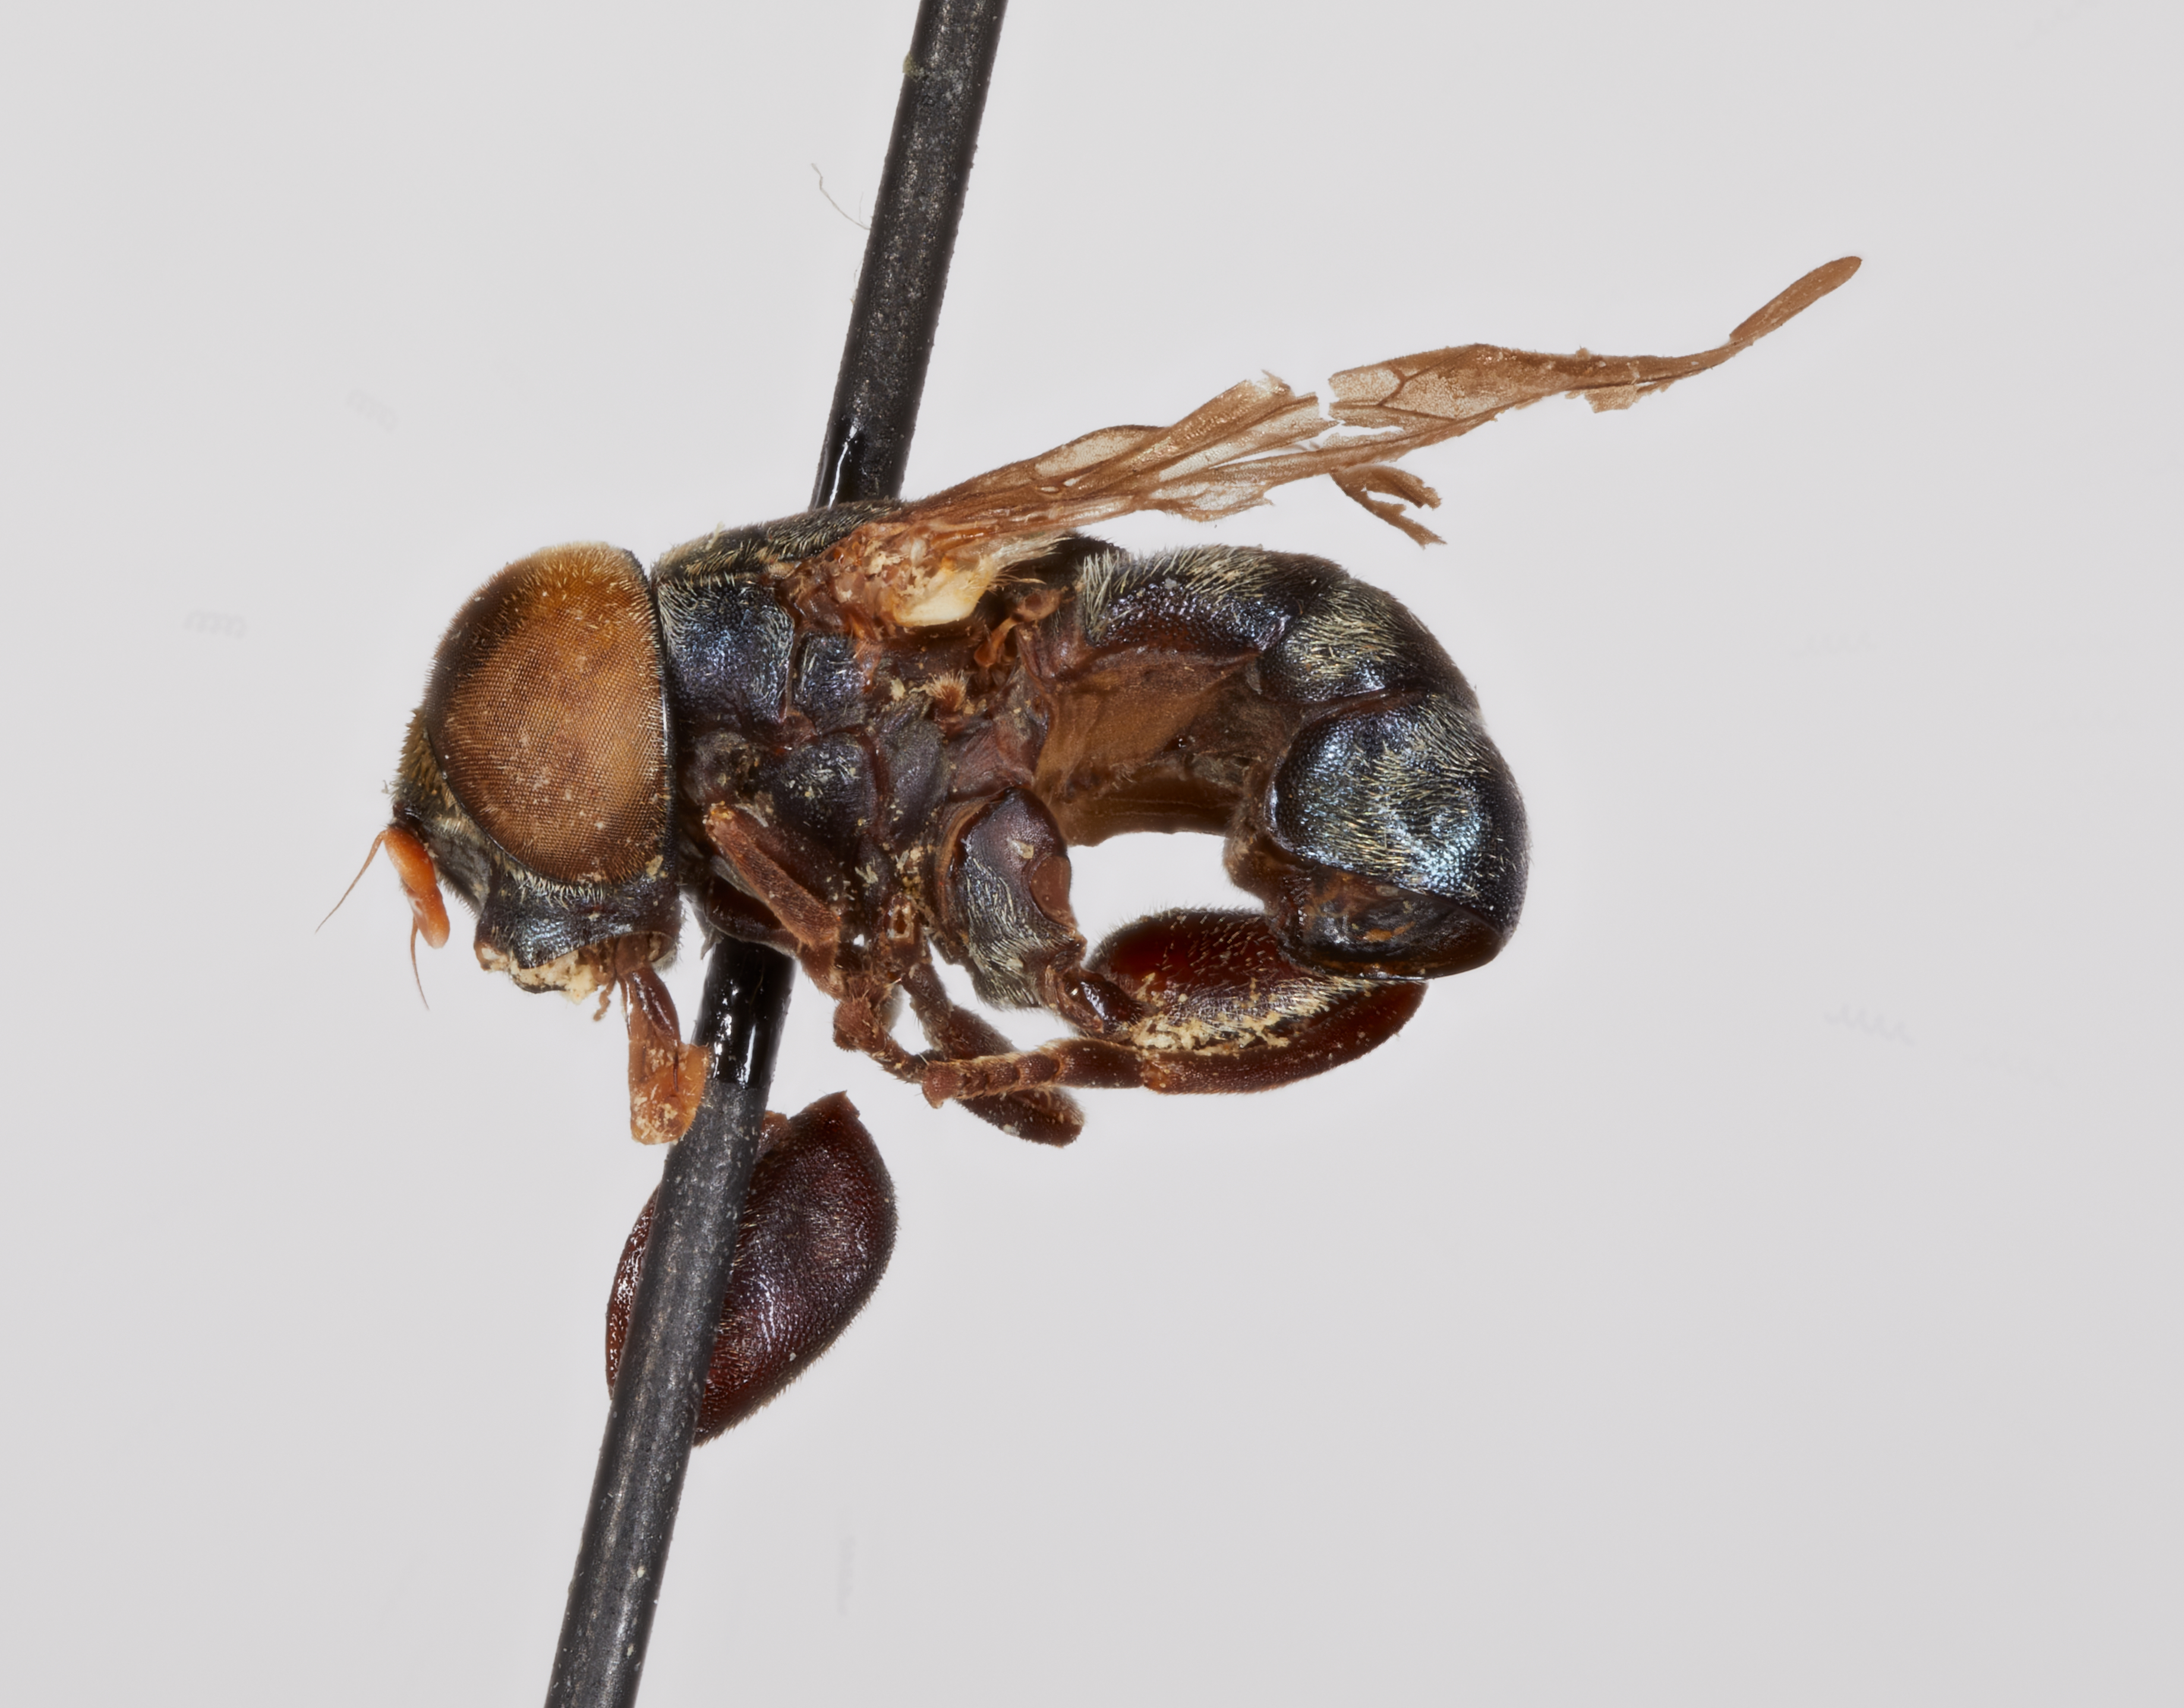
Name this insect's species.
Alipumilio athesphatus
